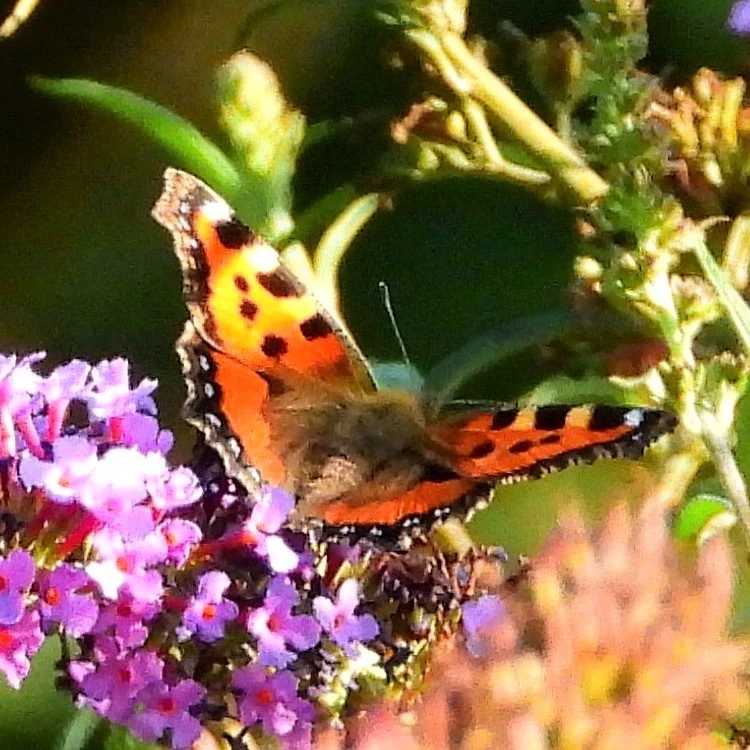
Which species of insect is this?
Aglais urticae
